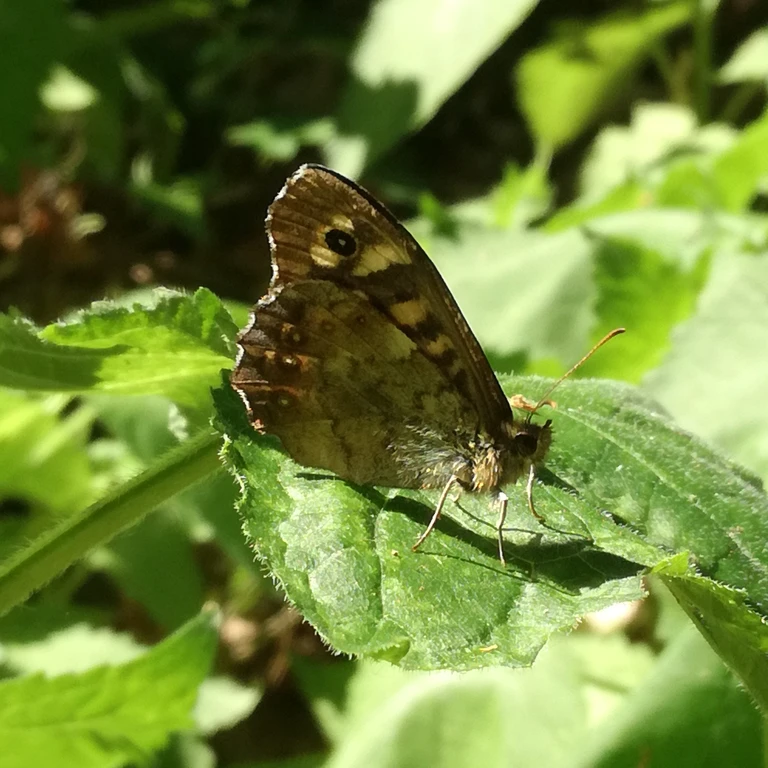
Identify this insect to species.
Pararge aegeria
